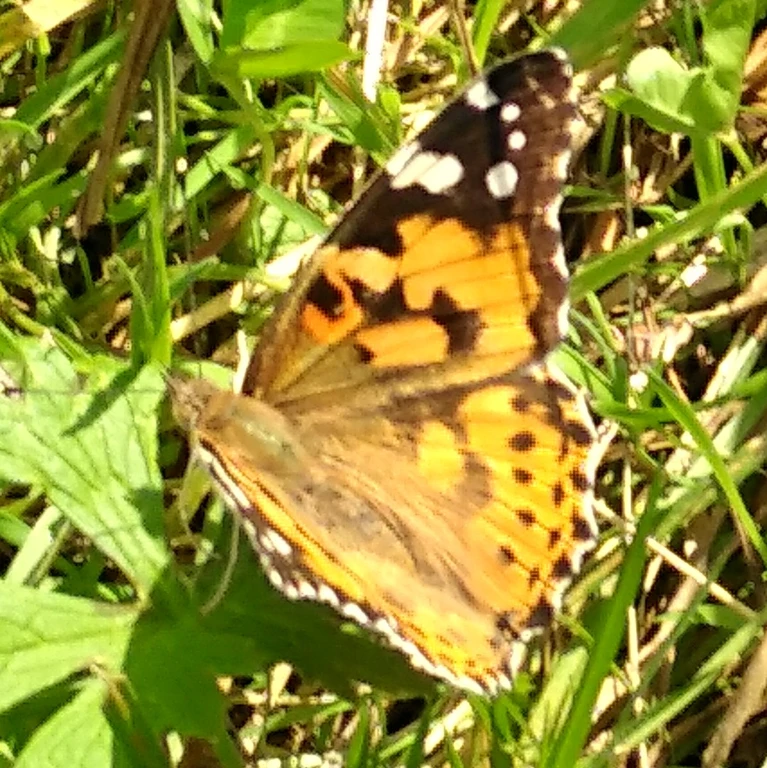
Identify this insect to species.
Vanessa cardui
